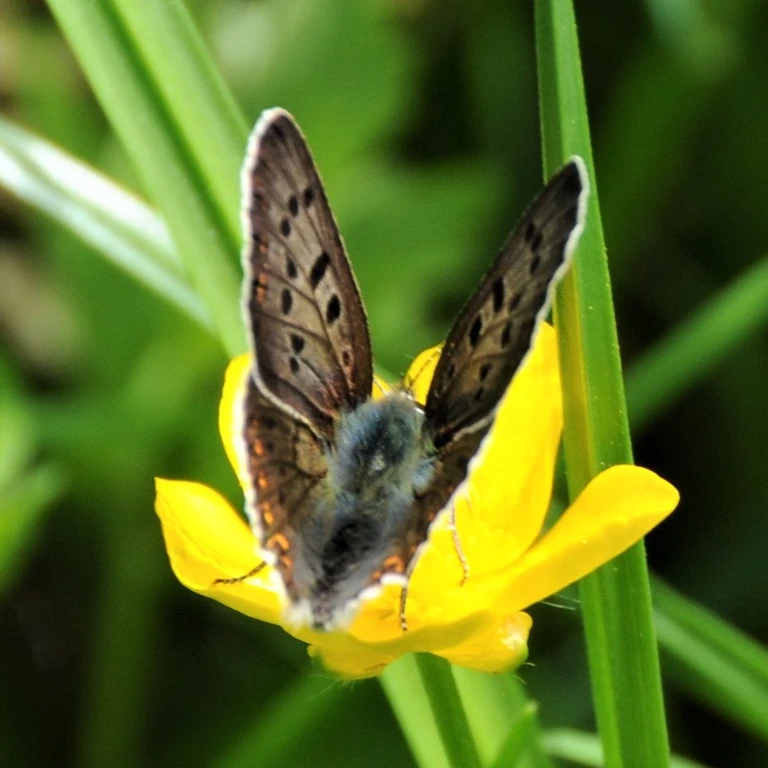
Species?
Lycaena tityrus (also Loweia tityrus)
